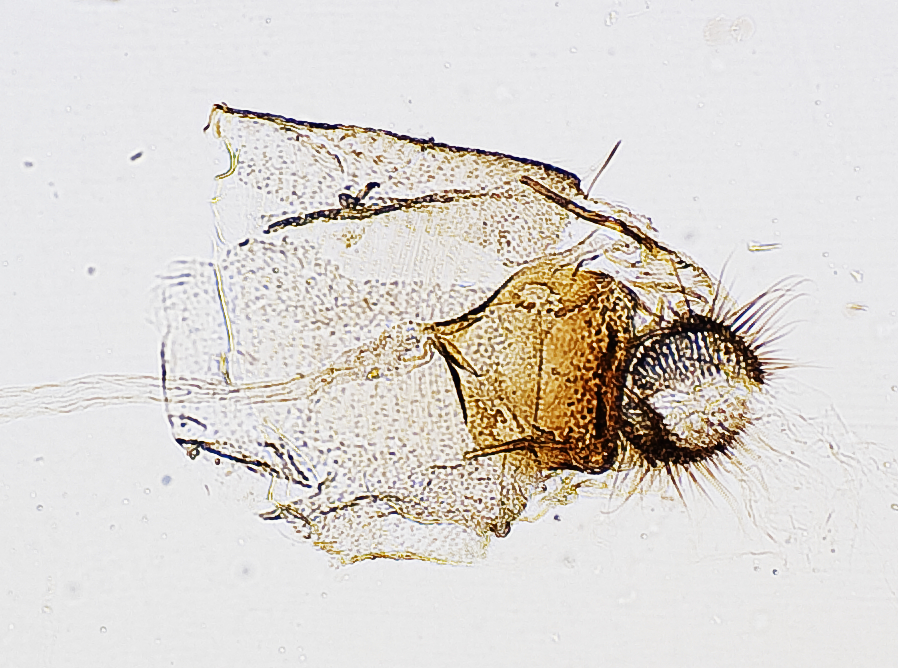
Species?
Meskea subapicula
